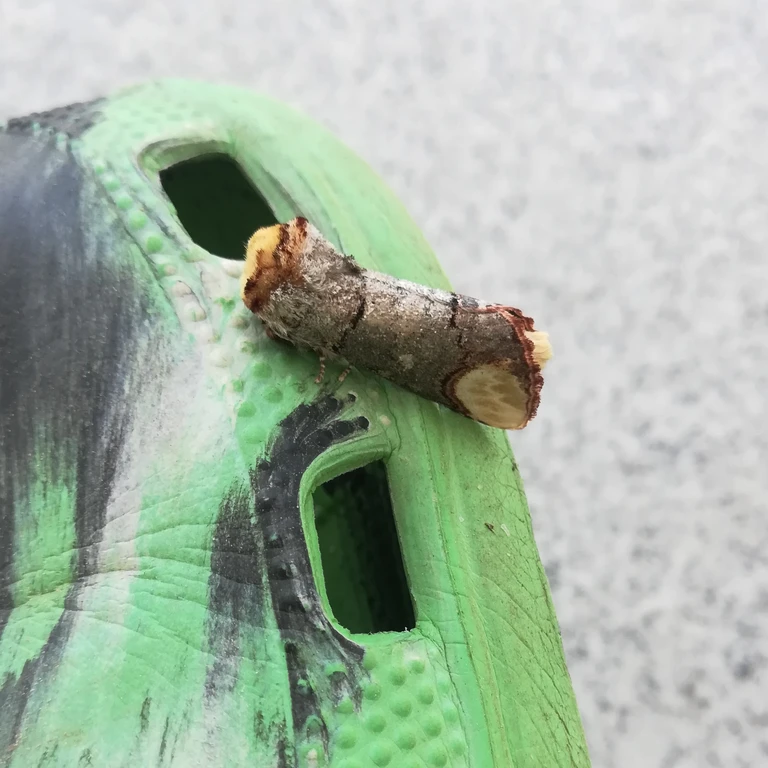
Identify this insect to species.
Phalera bucephala
